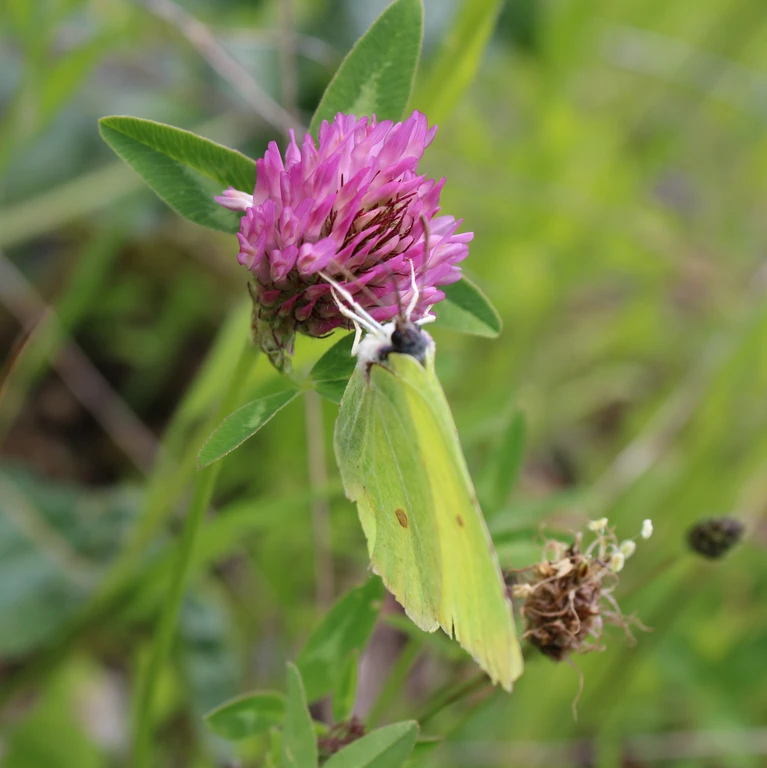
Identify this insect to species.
Gonepteryx rhamni
